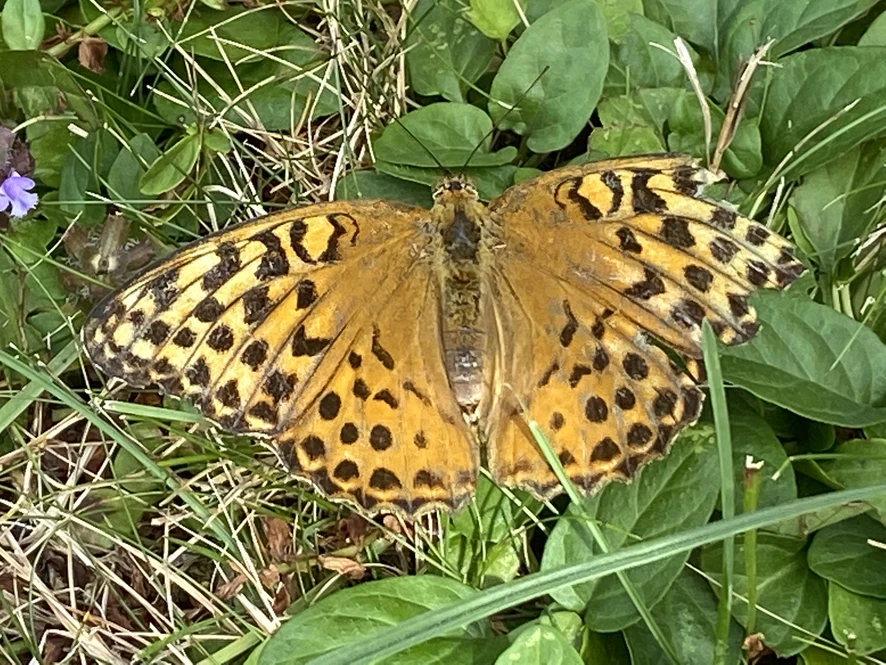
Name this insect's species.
Argynnis paphia
